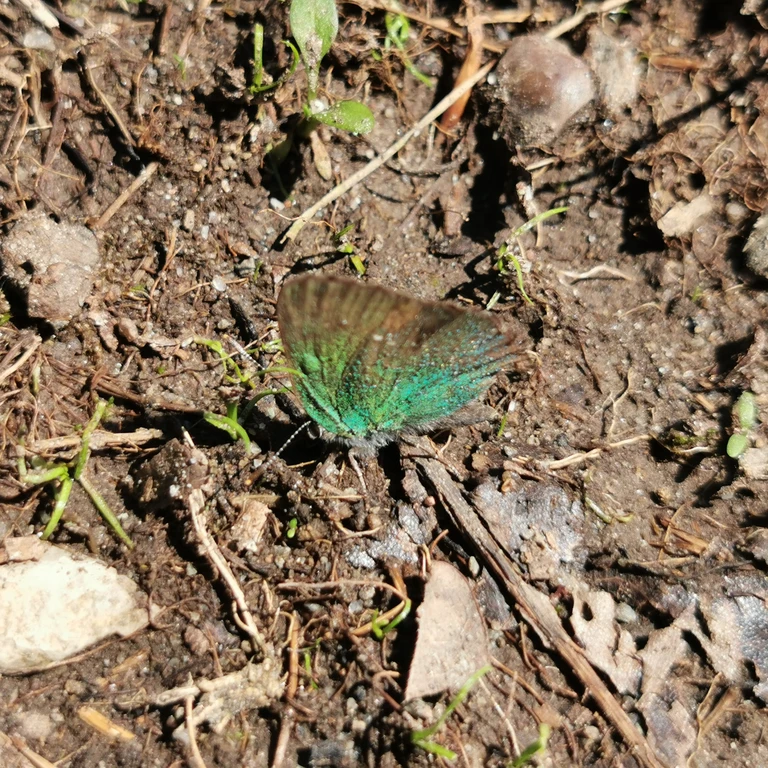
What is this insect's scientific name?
Callophrys rubi
